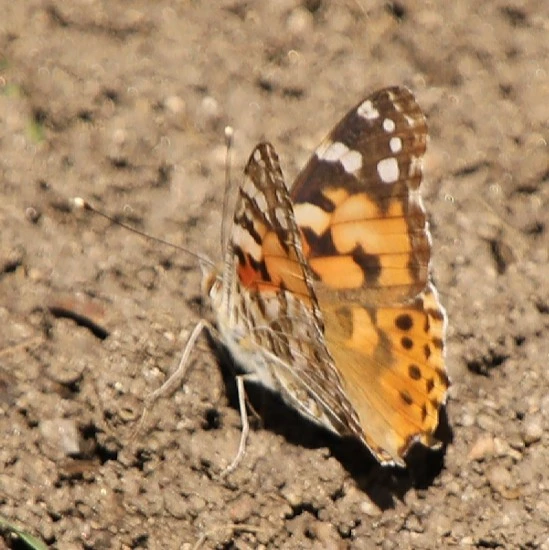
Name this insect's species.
Vanessa cardui
